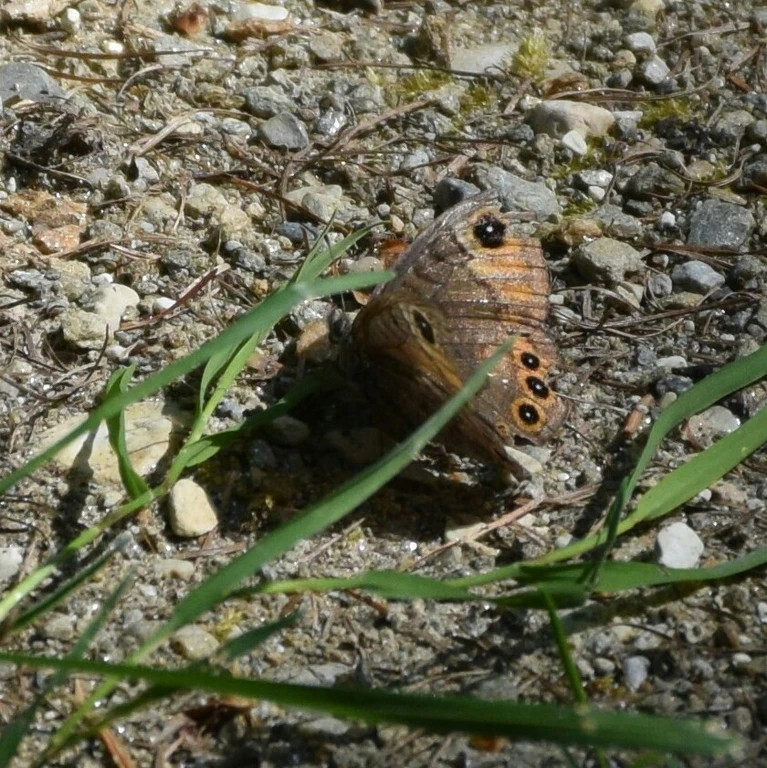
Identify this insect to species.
Lasiommata petropolitana (also Pararge petropolitana)
